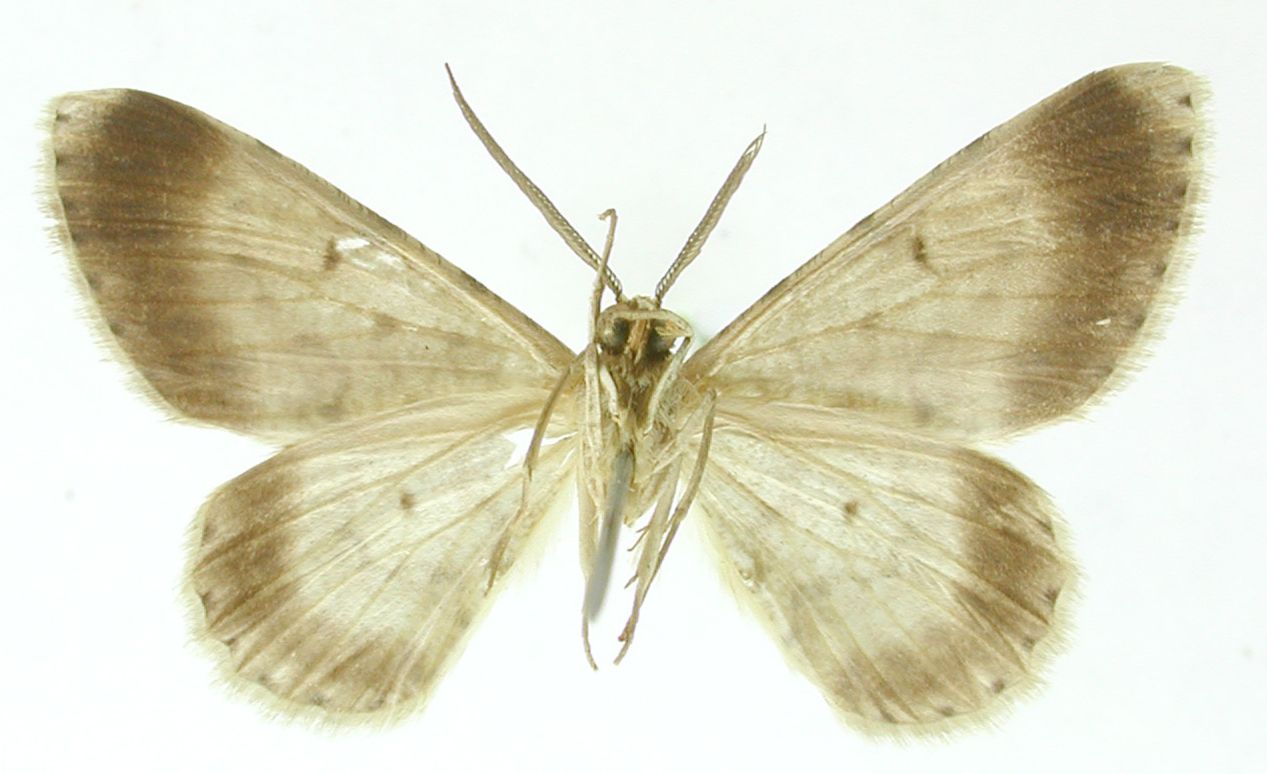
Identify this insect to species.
Glena quadrata
